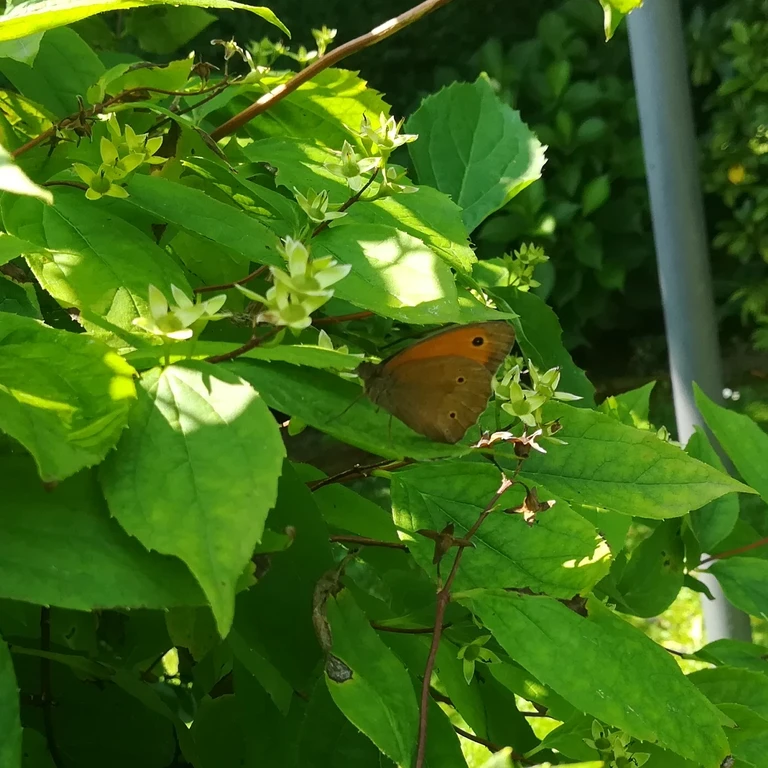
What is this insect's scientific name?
Maniola jurtina
